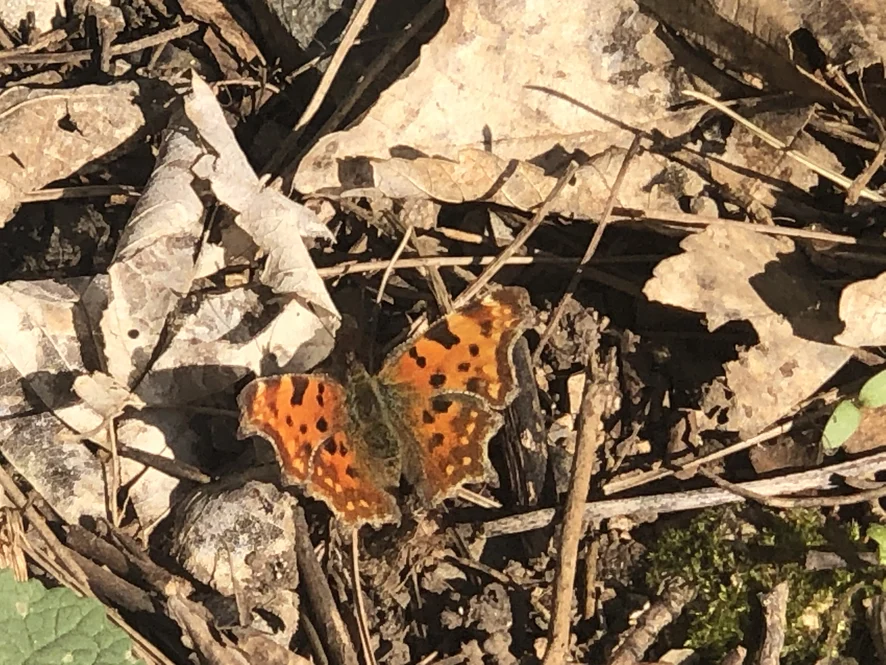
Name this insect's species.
Polygonia c-album
